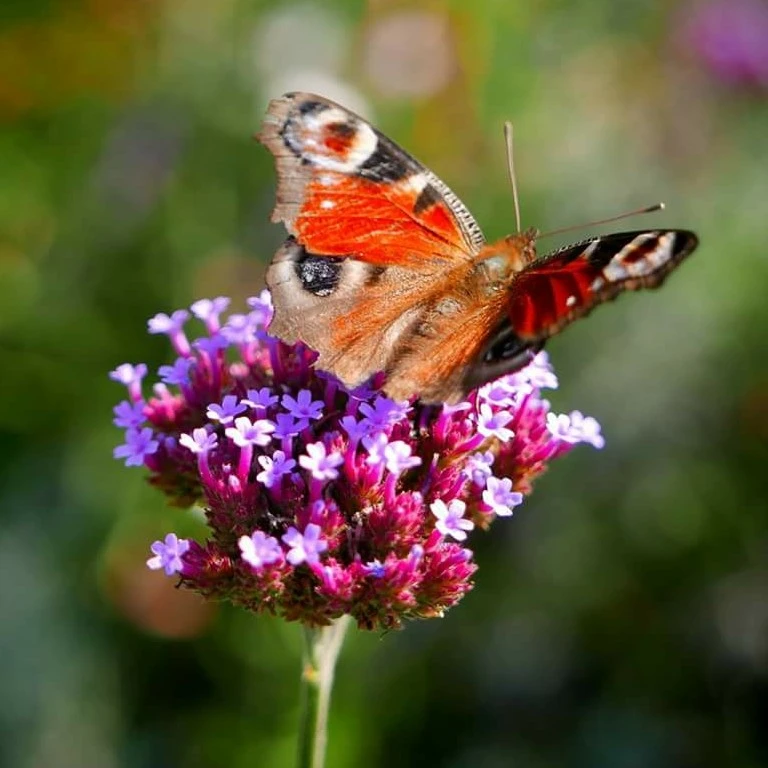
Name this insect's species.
Aglais io
